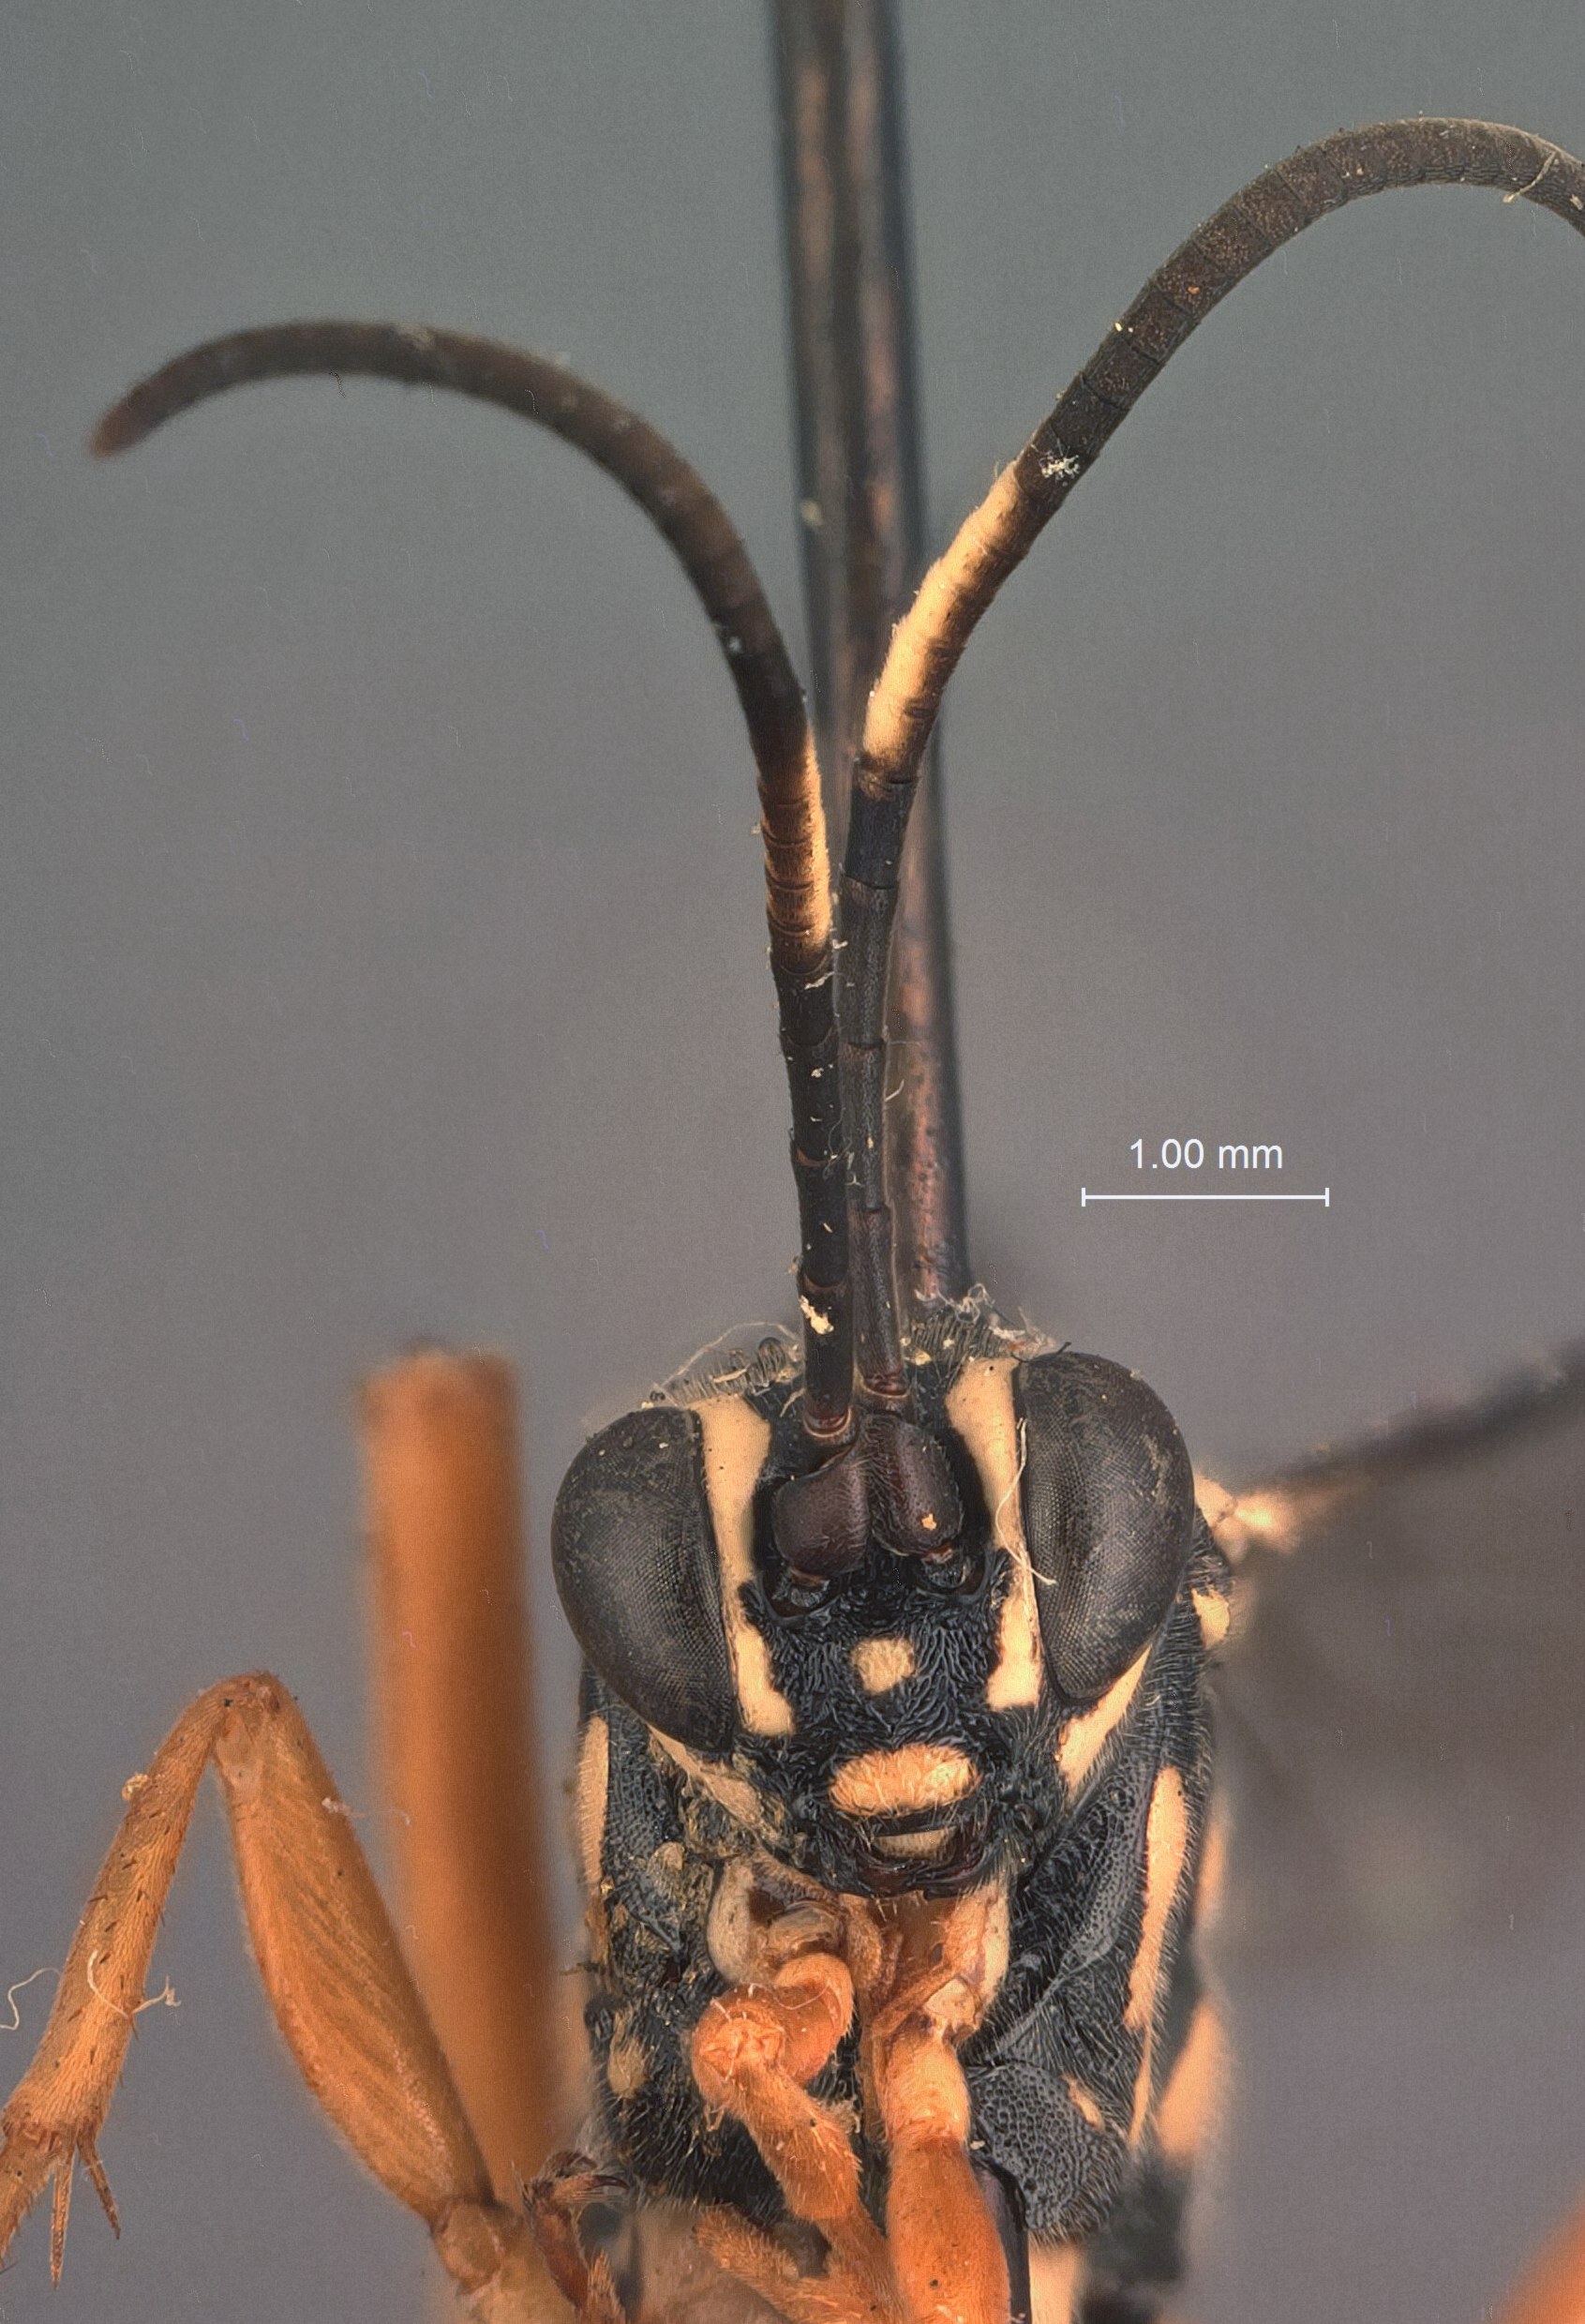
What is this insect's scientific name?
Crypturopsis abdominalis
